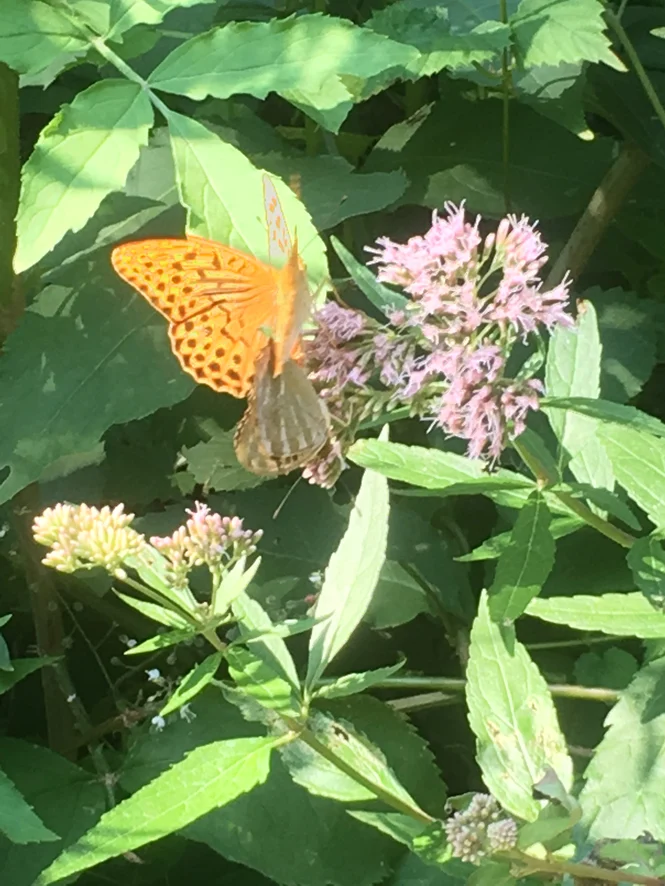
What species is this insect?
Argynnis paphia
